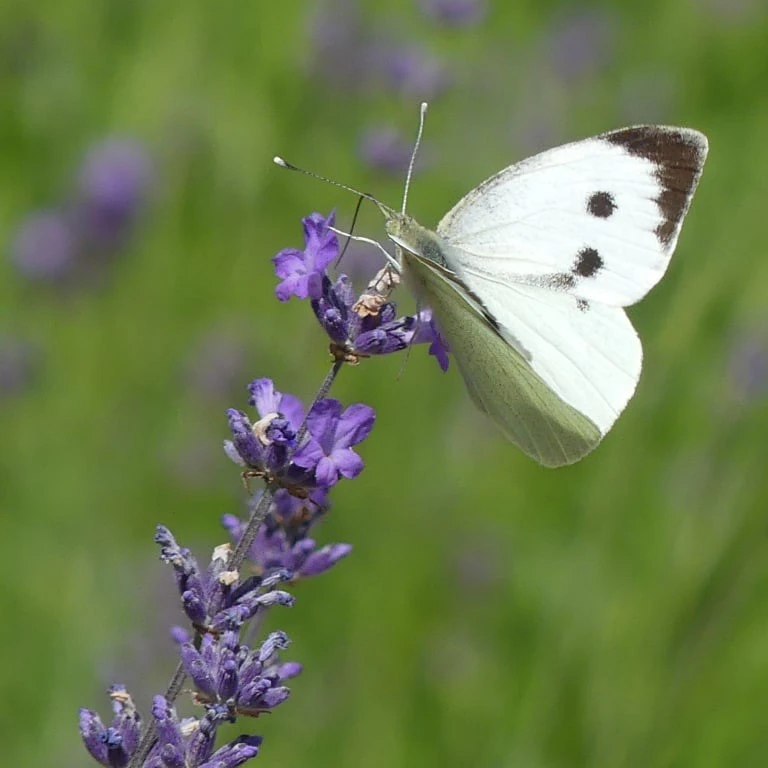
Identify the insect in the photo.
Pieris brassicae
